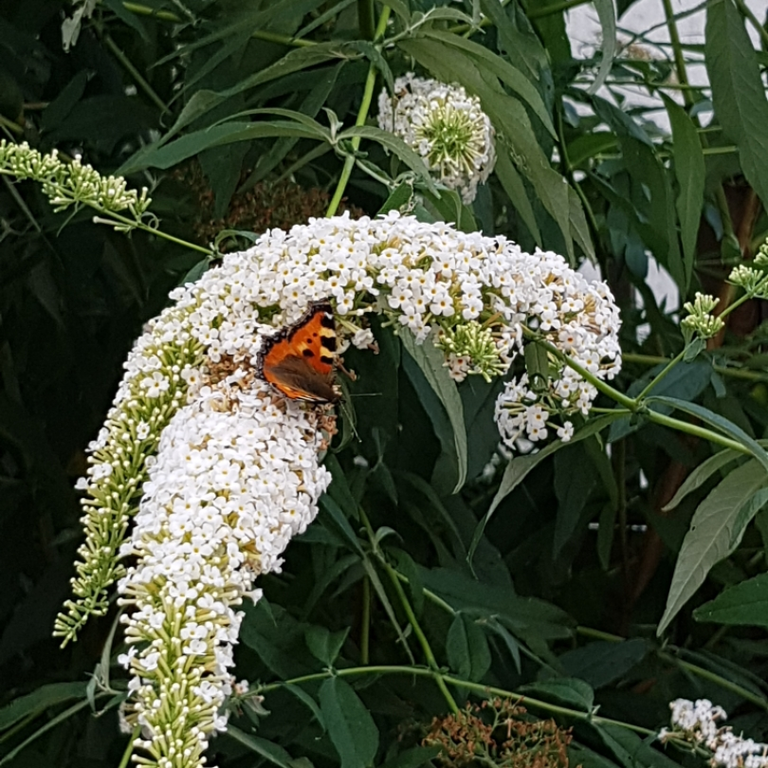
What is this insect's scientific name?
Aglais urticae
